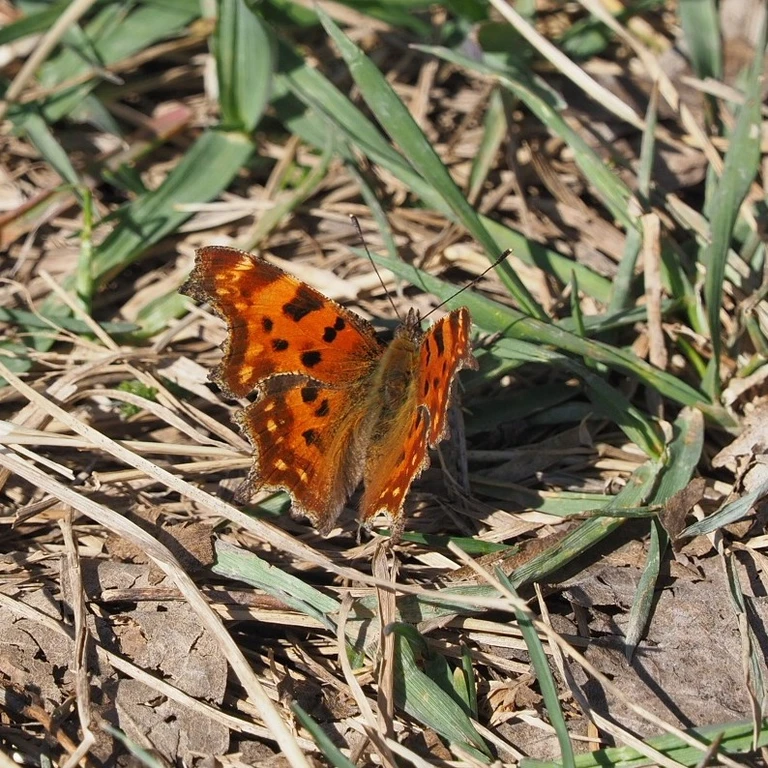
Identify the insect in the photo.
Polygonia c-album
